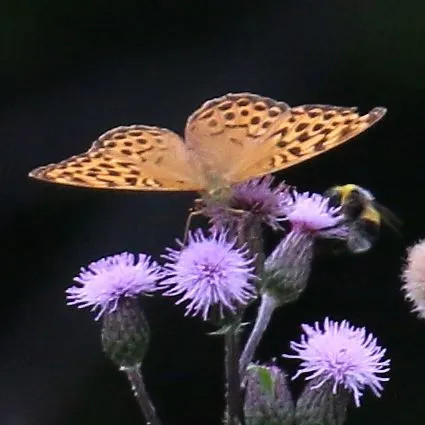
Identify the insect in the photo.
Argynnis paphia
